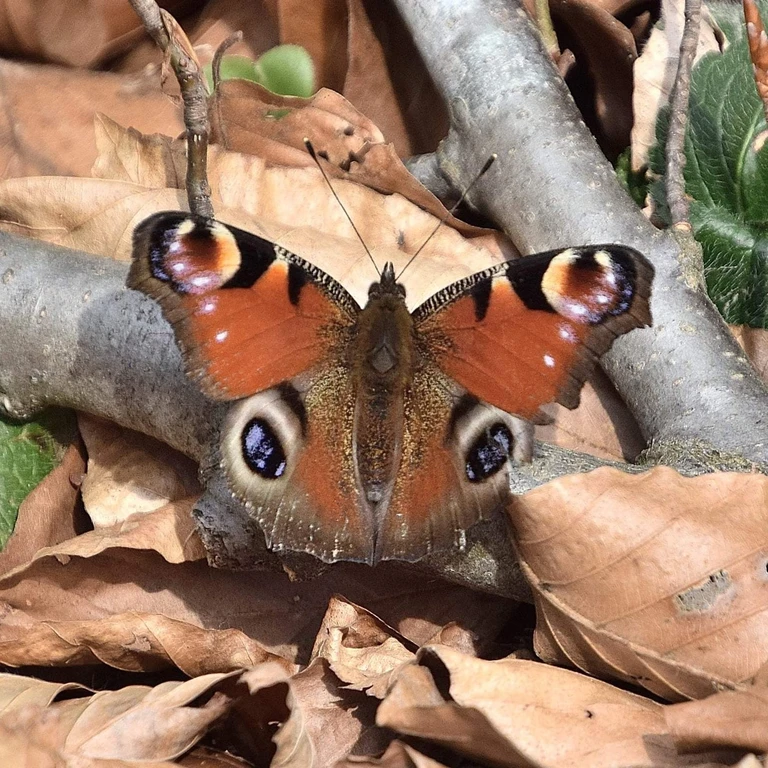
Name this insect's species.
Aglais io
